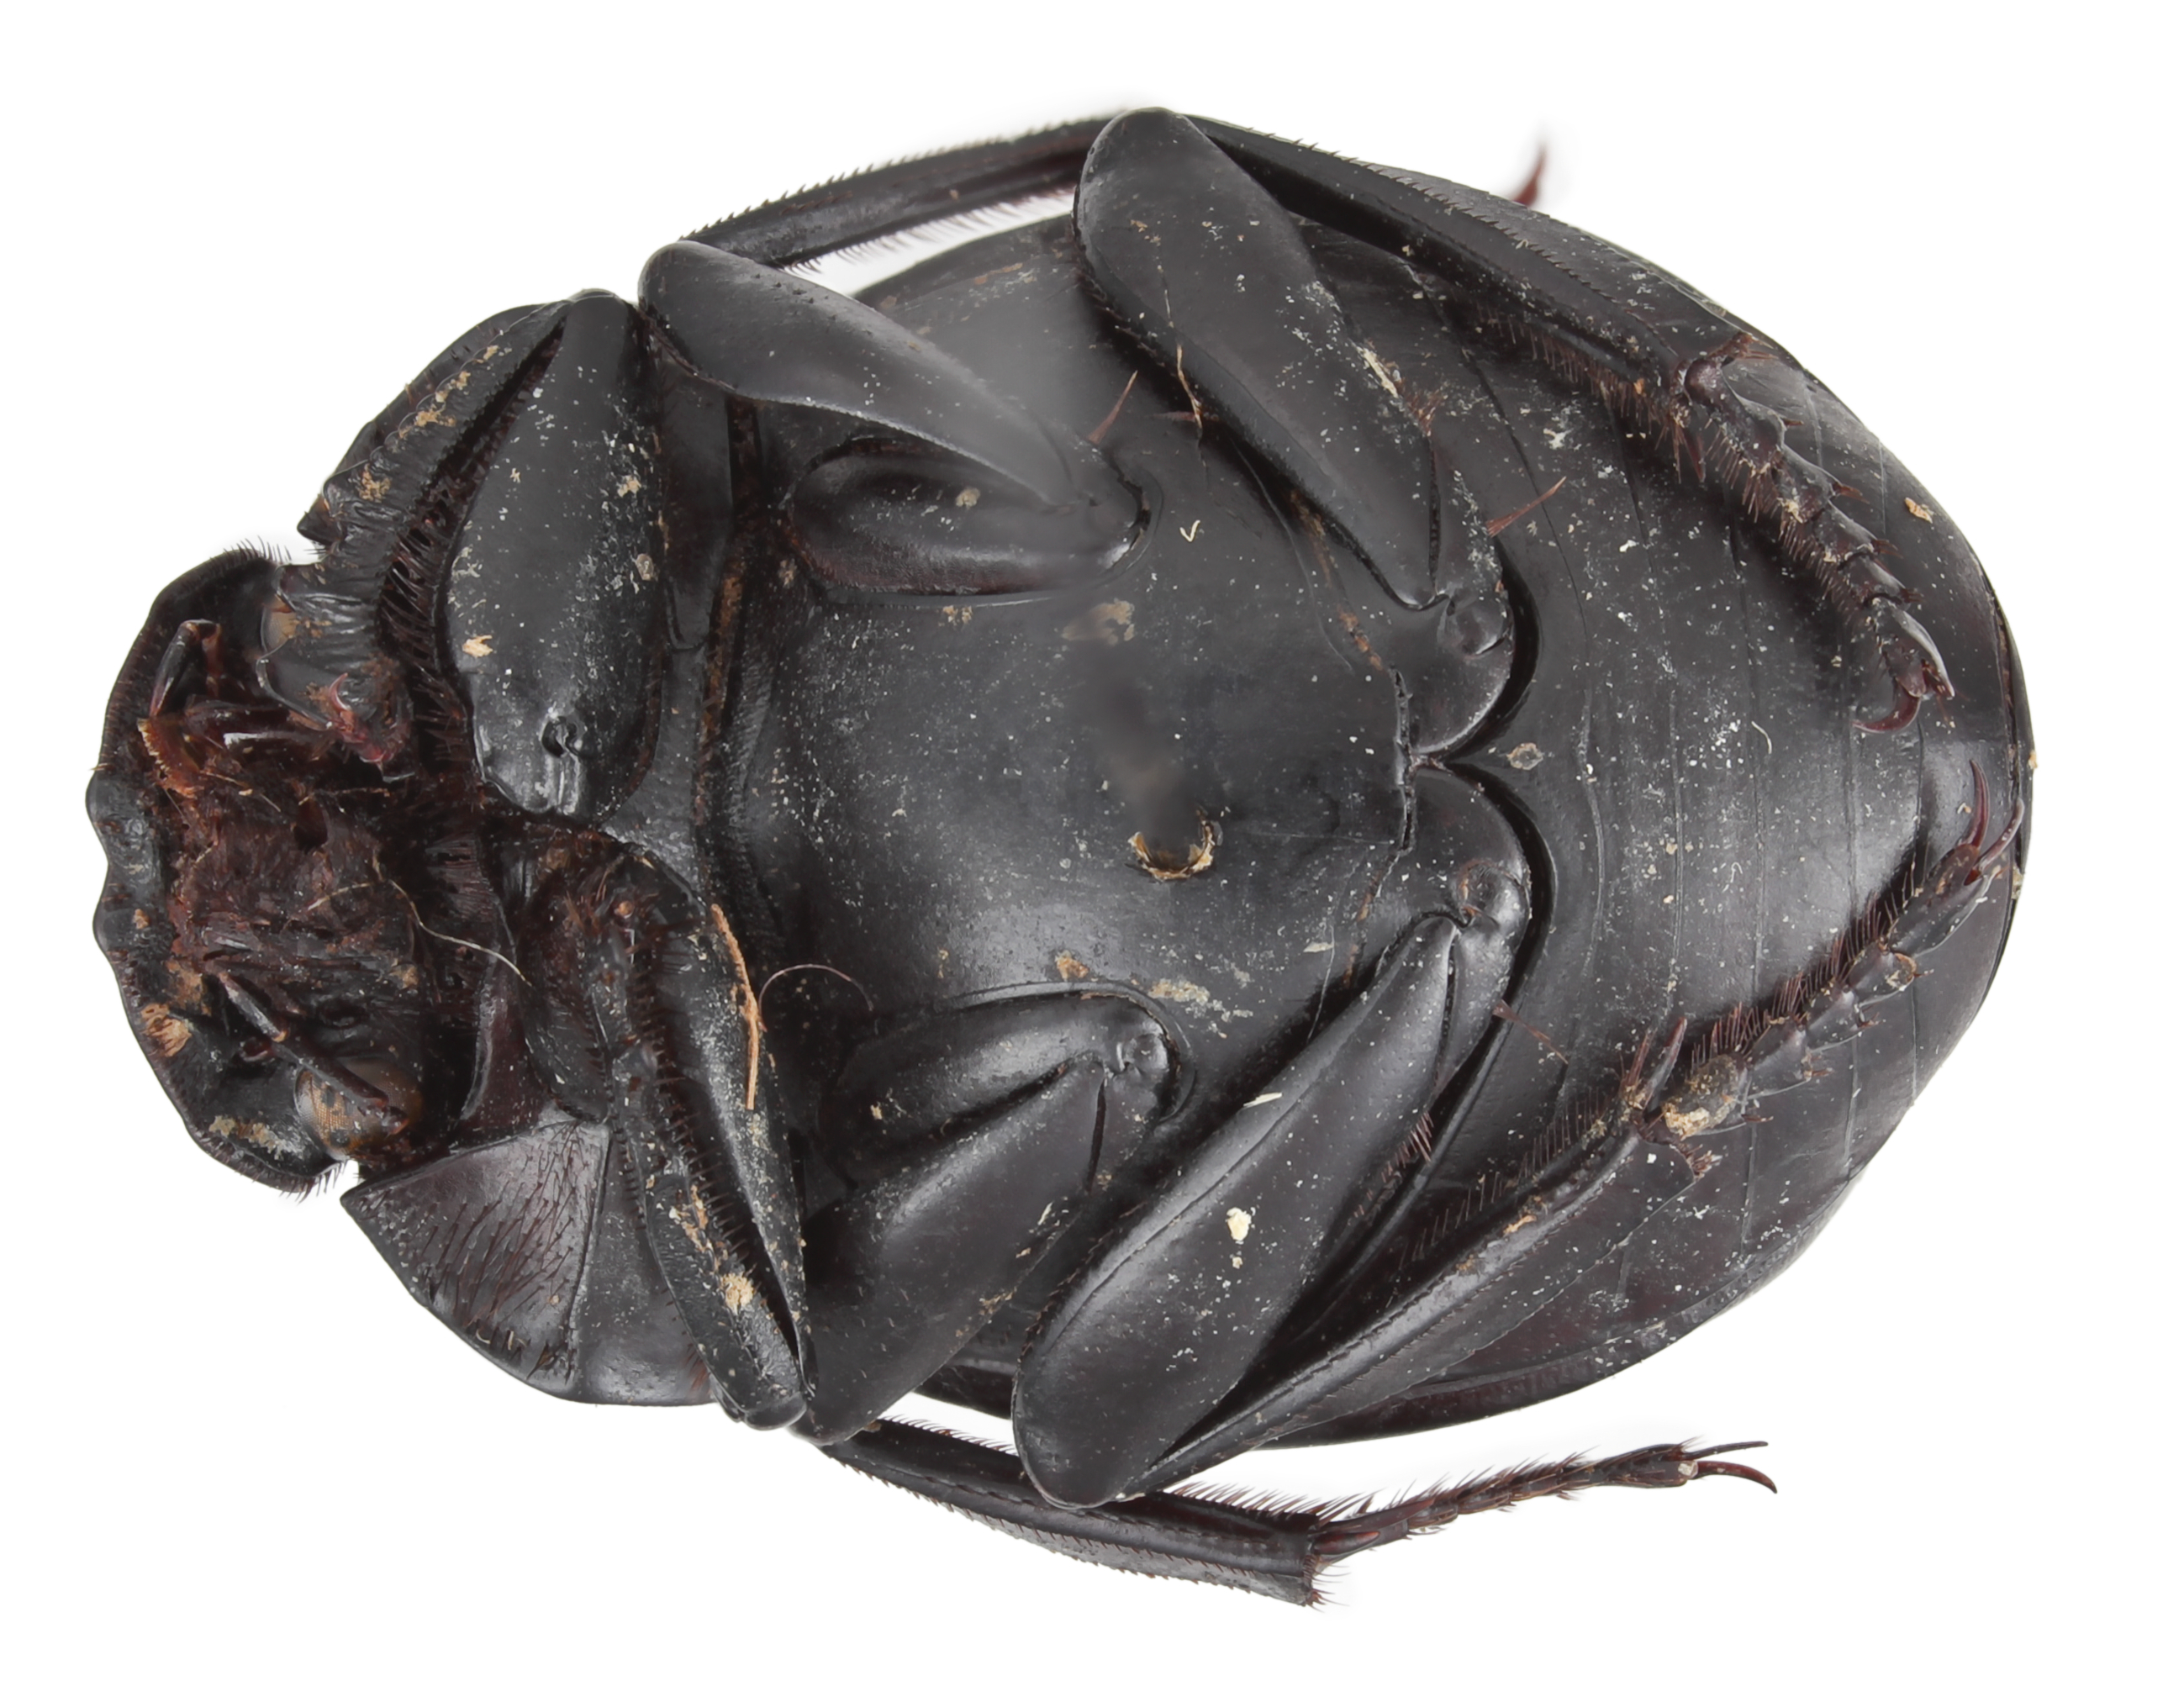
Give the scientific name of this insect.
Canthon assimilis
